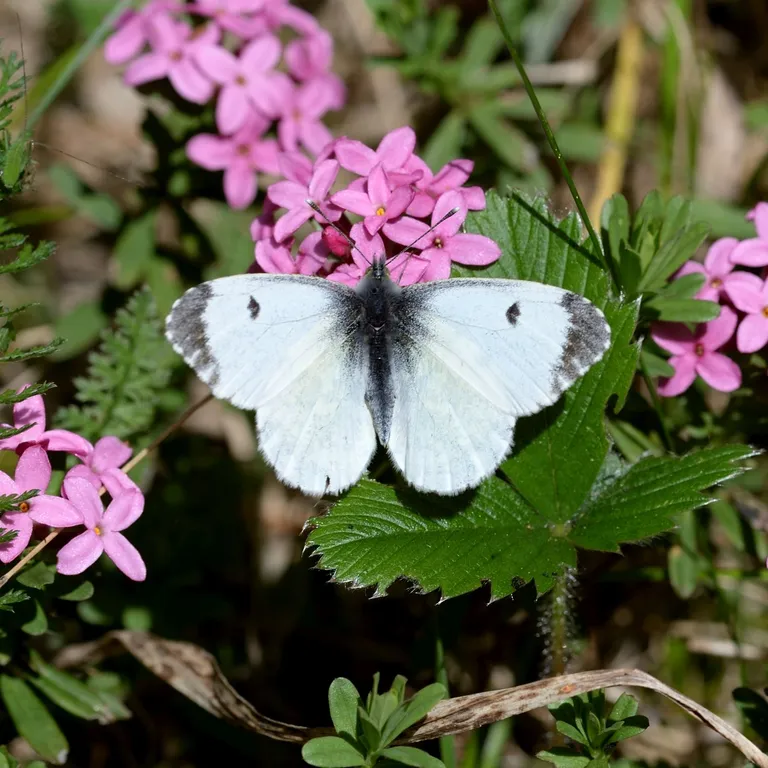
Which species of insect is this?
Anthocharis cardamines
